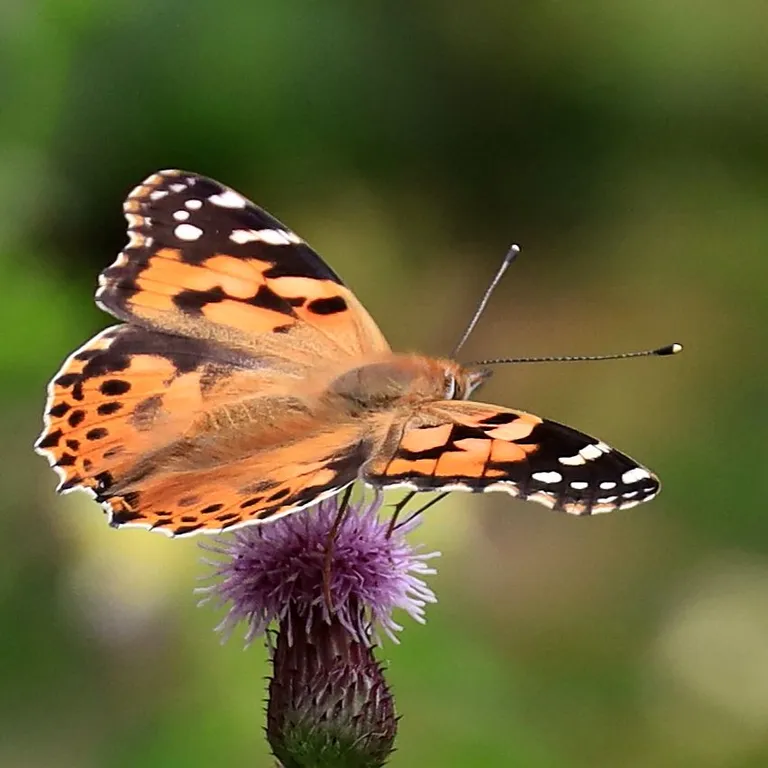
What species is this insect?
Vanessa cardui
